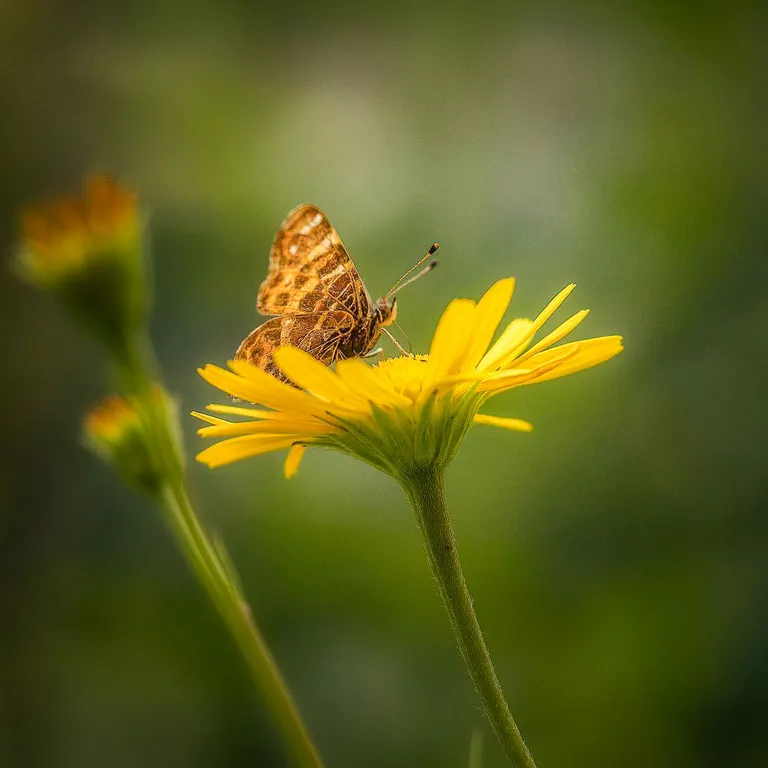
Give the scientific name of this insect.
Araschnia levana
